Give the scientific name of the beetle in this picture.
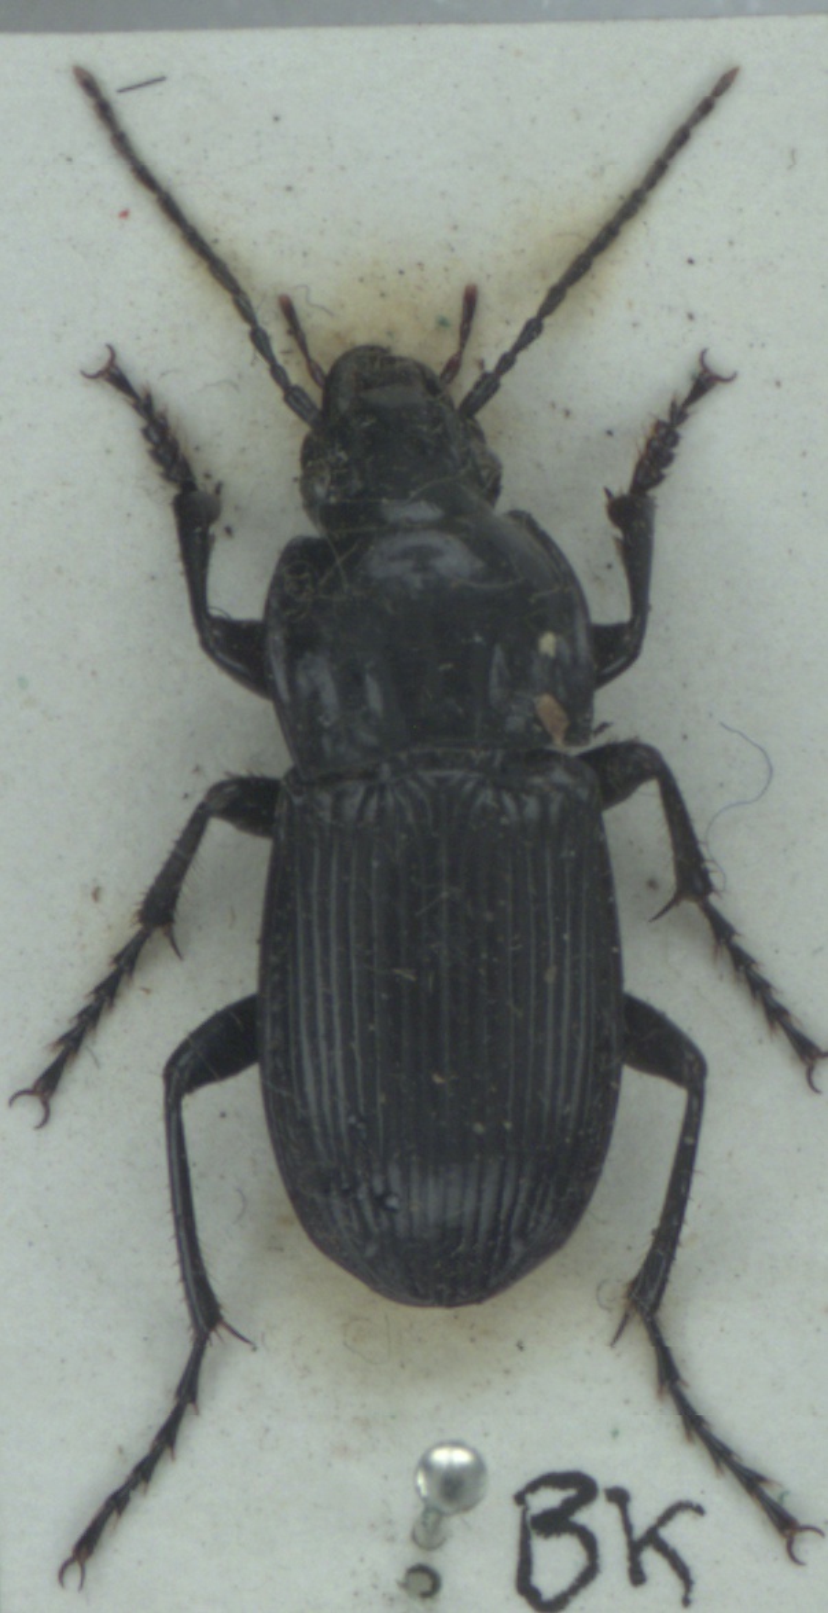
Abax parallelepipedus
